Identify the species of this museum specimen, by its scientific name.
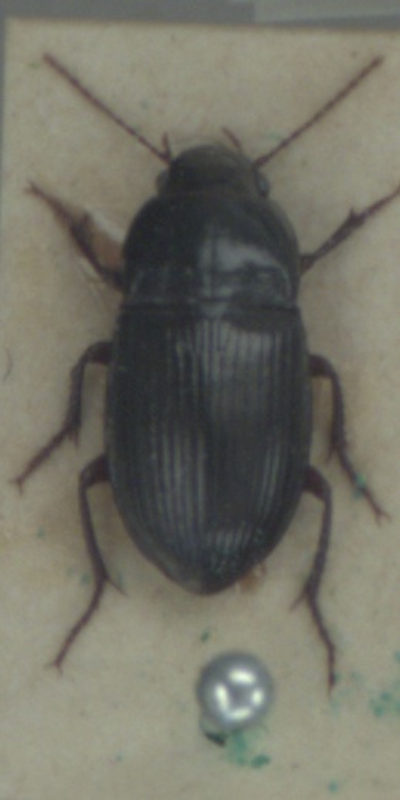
Amara consularis
